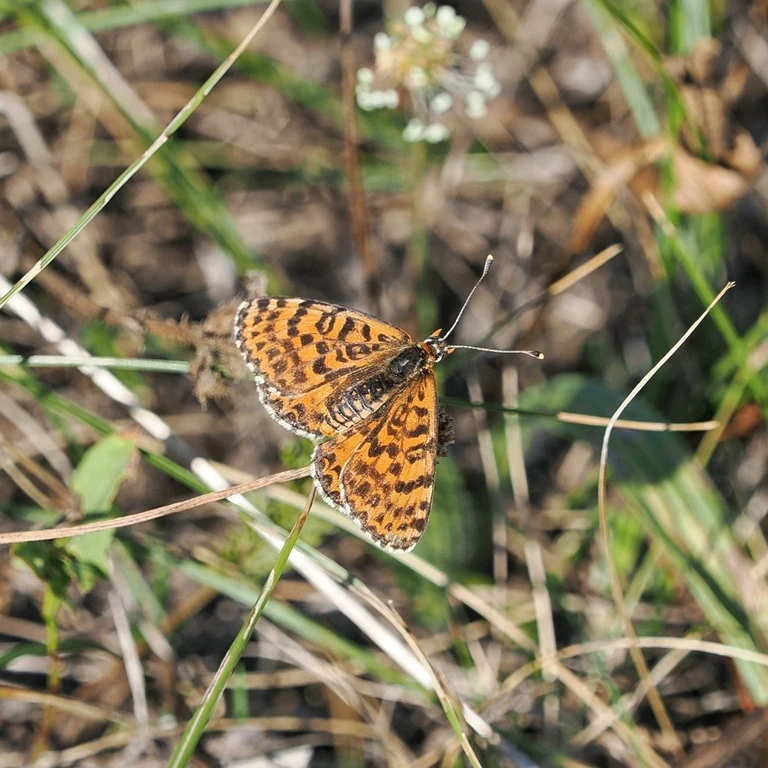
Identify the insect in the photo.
Melitaea didyma
